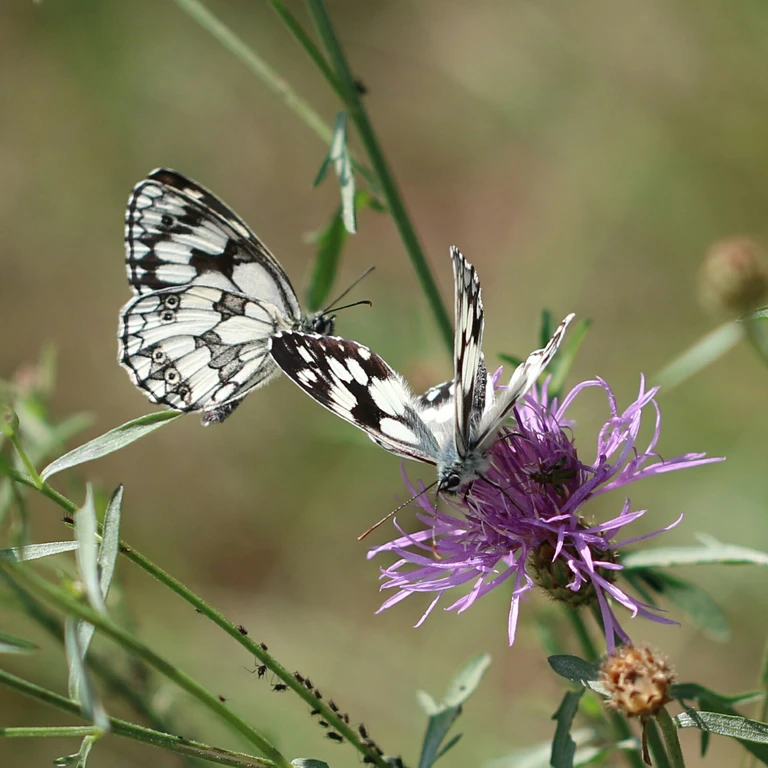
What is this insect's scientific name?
Melanargia galathea
